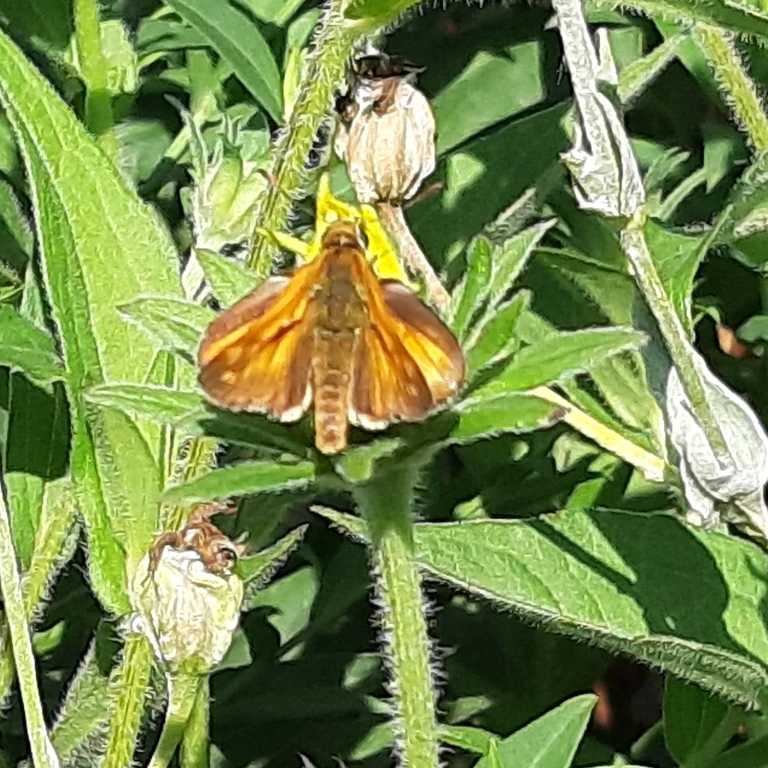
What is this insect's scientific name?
Ochlodes sylvanus (also Ochlodes venata)
